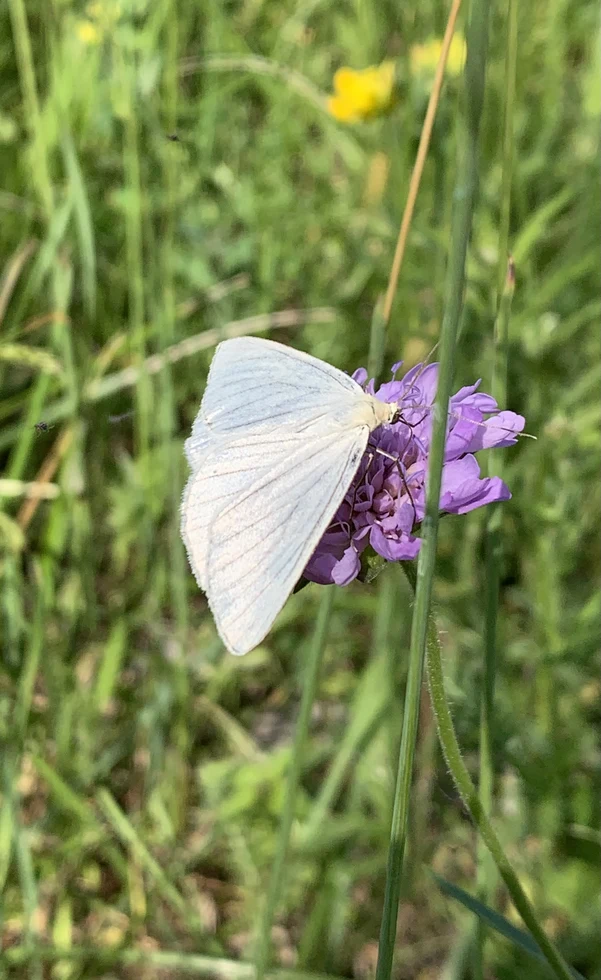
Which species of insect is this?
Siona lineata
